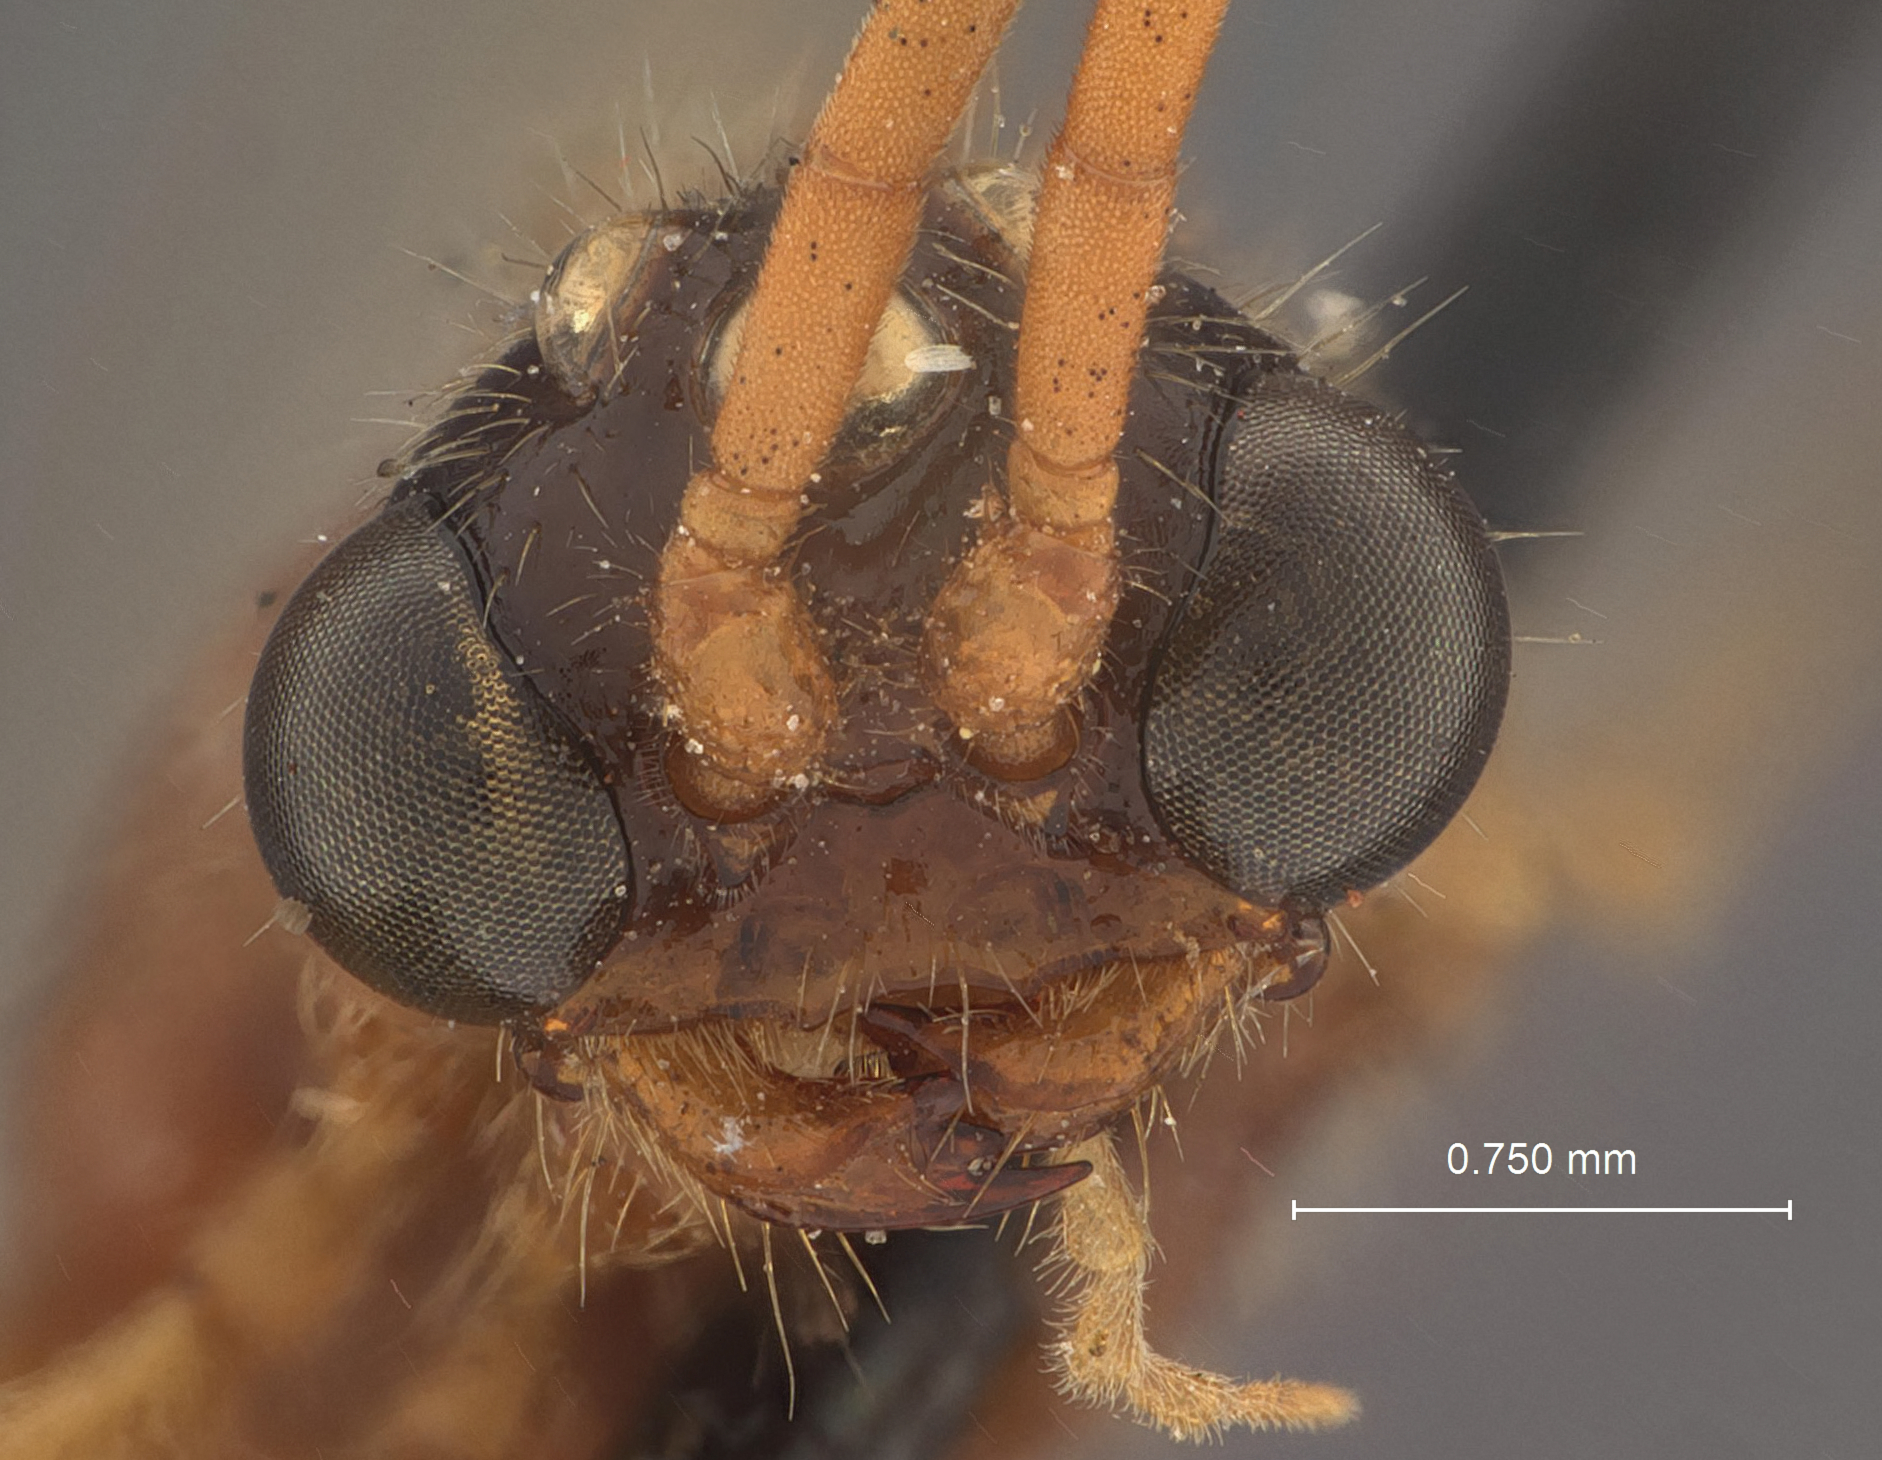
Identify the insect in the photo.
Brachycistis nigrifrons
